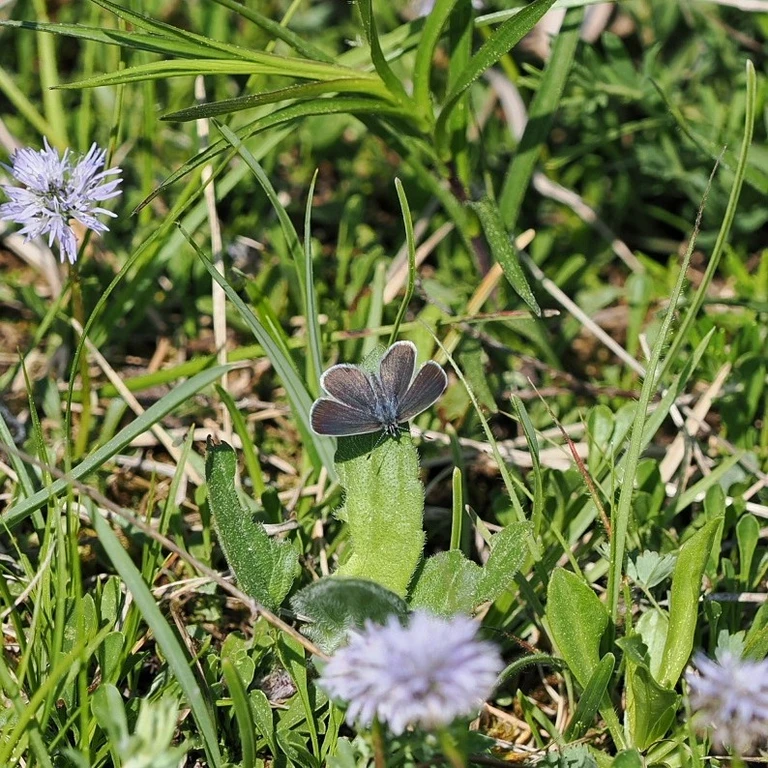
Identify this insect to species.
Cupido minimus
